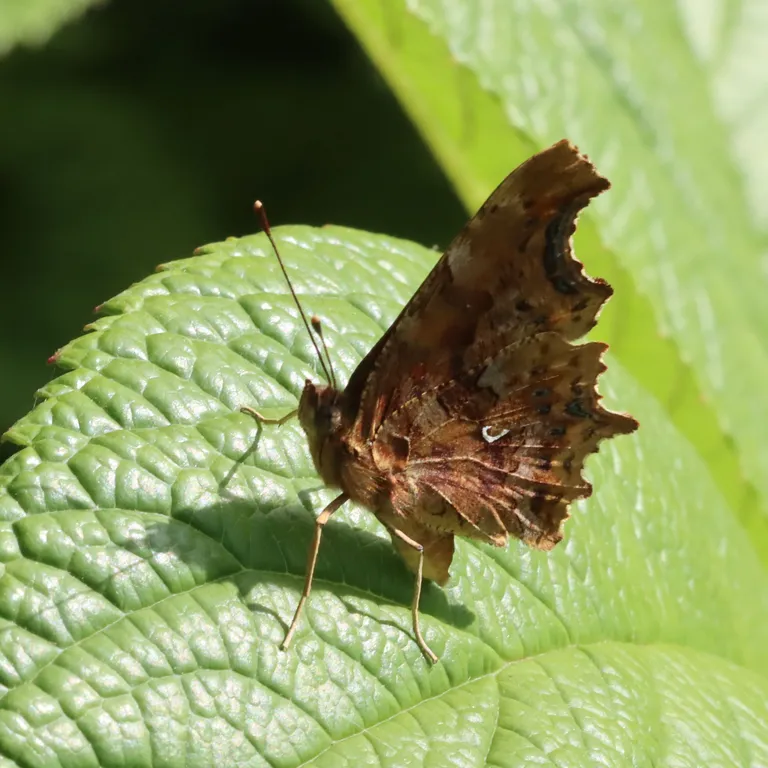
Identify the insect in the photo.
Polygonia c-album
